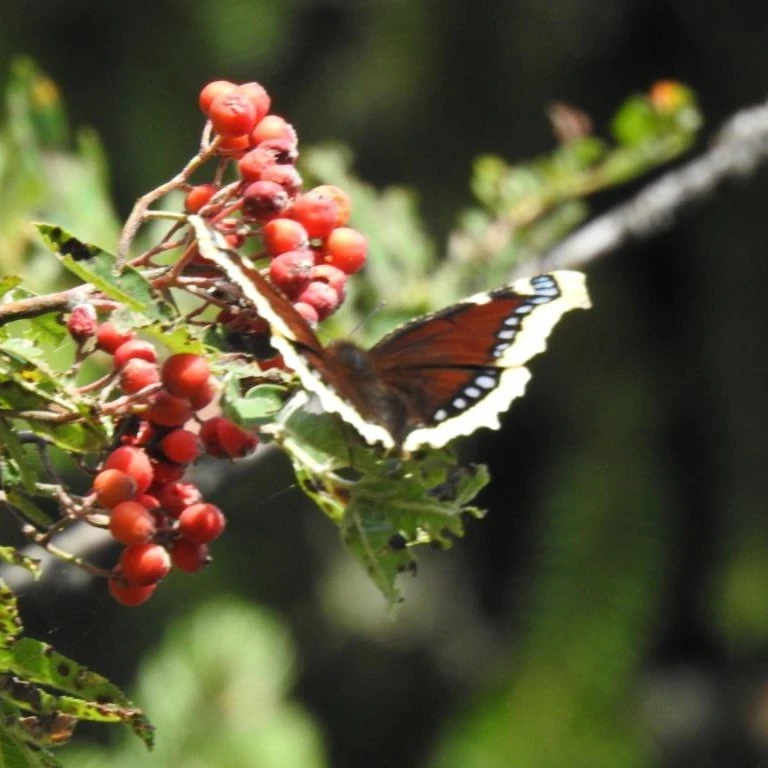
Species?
Nymphalis antiopa
